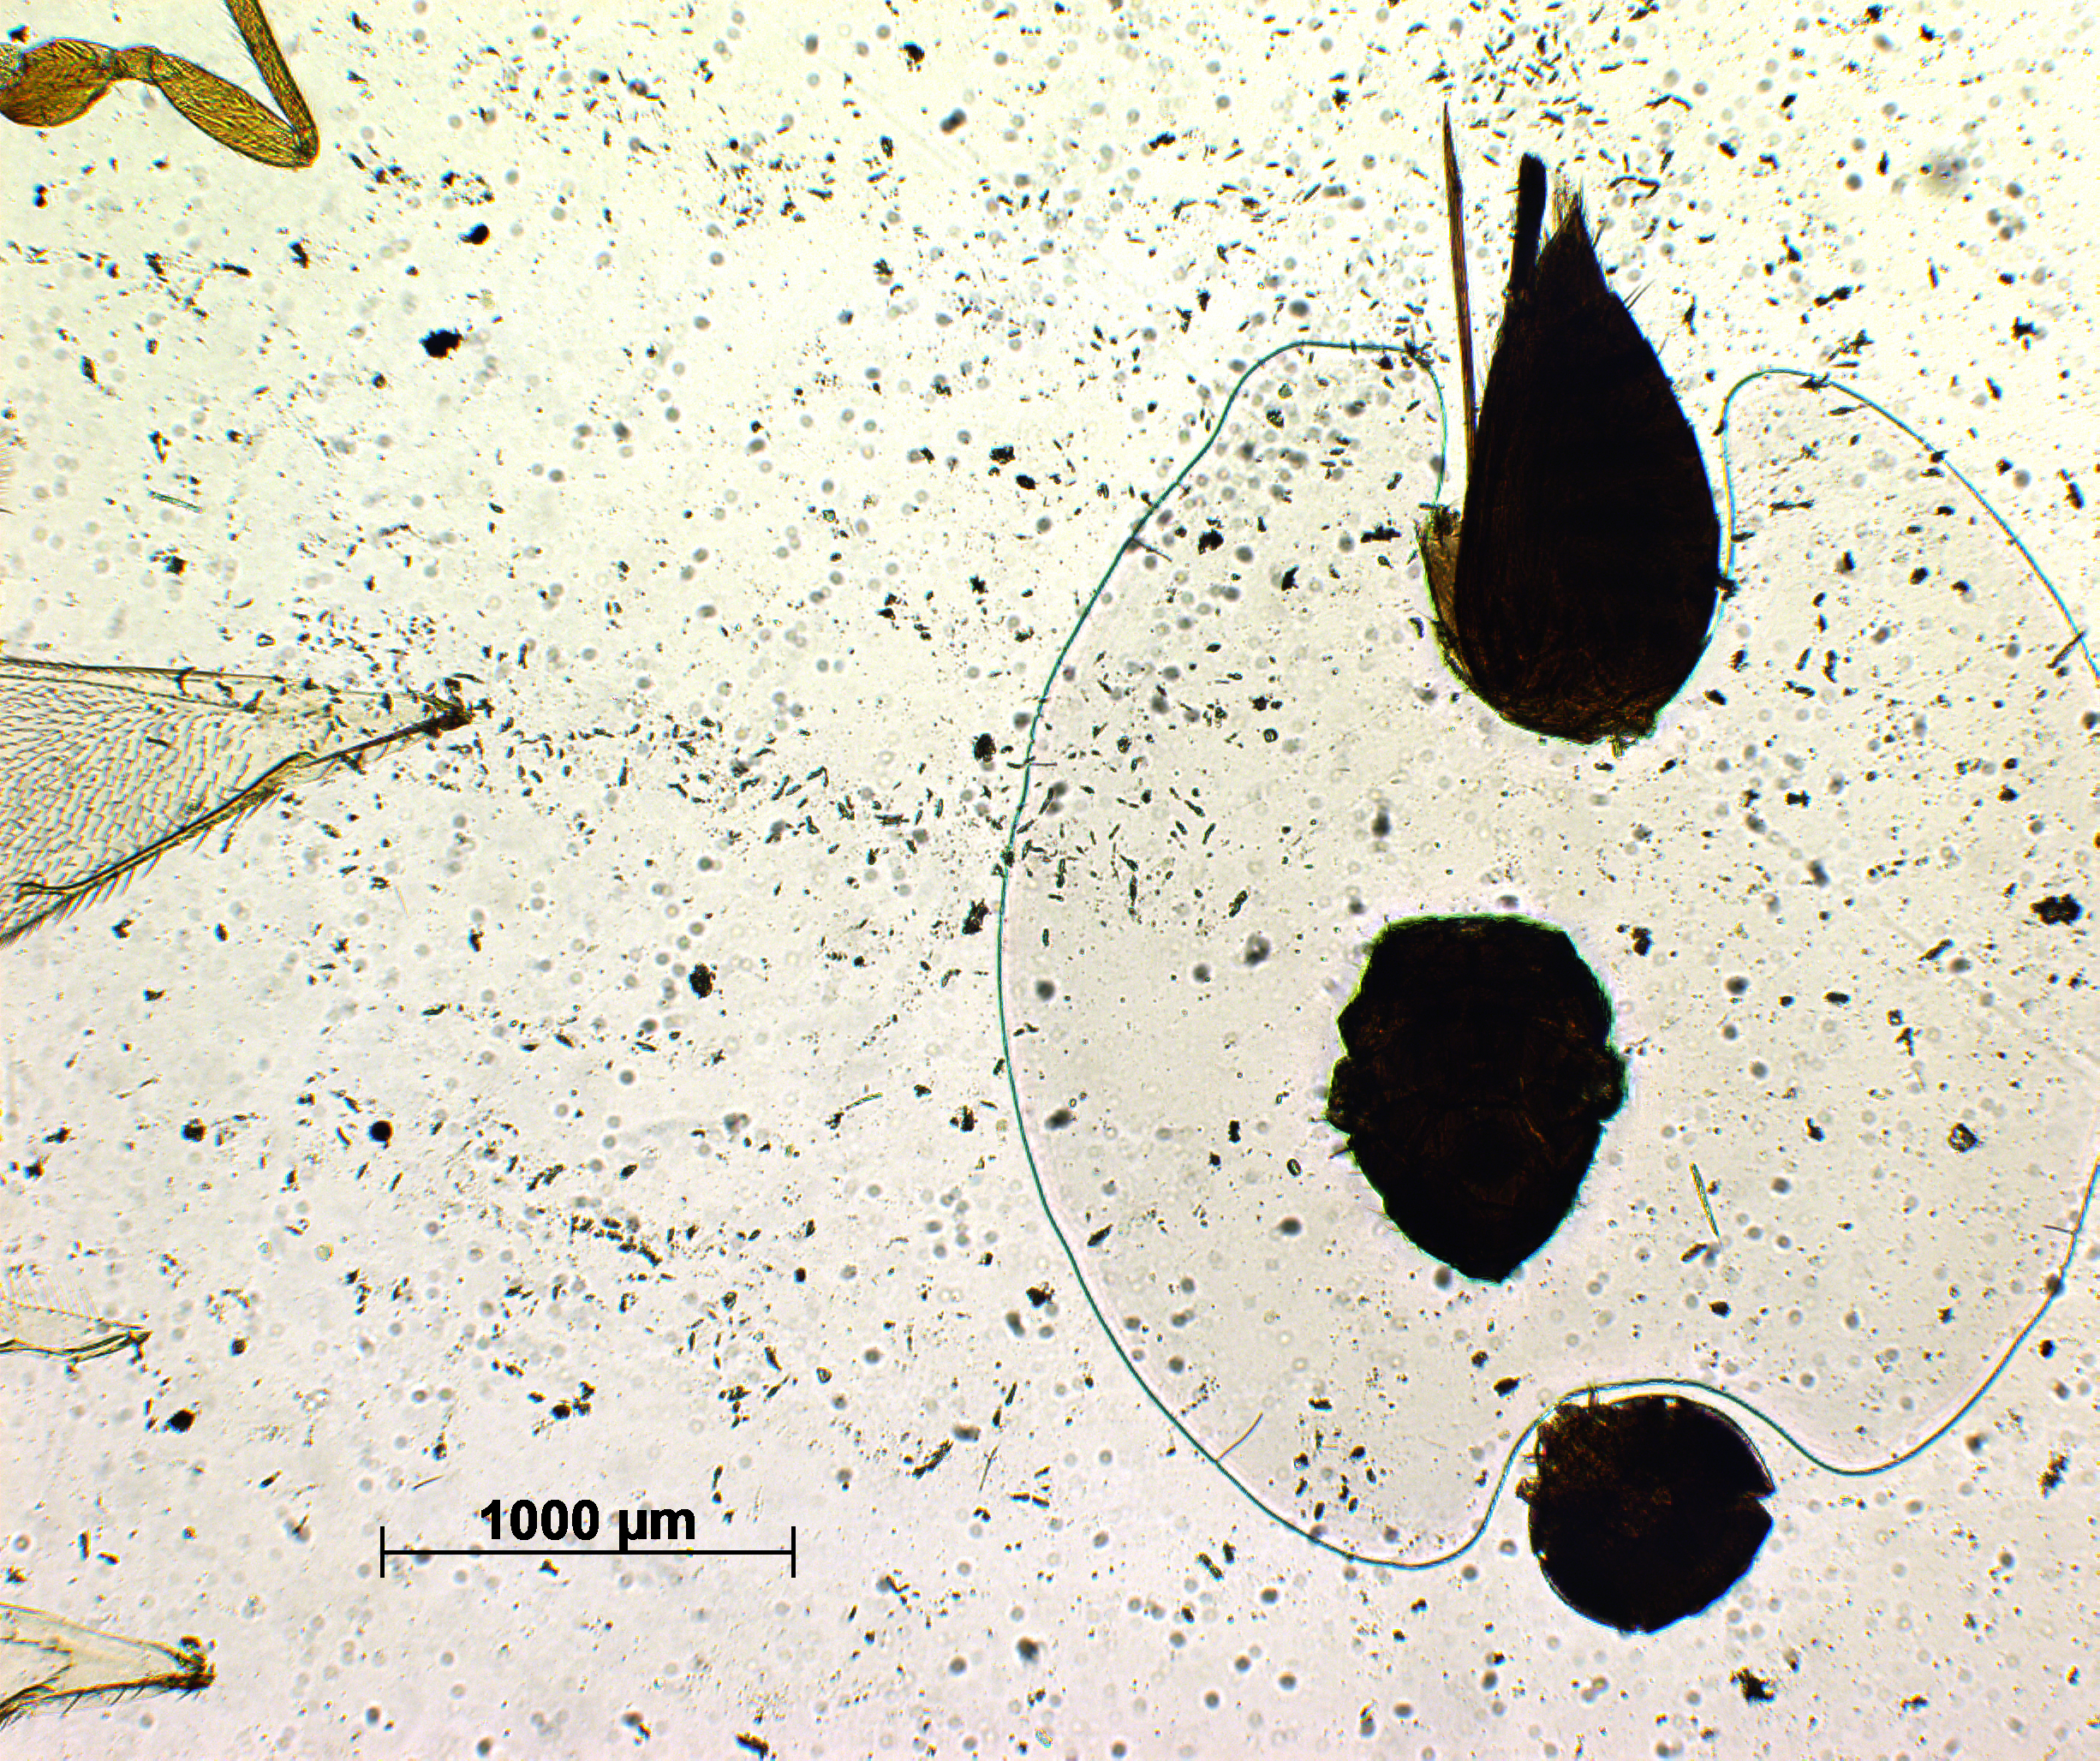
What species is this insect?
Tetrastichus travancorensis
